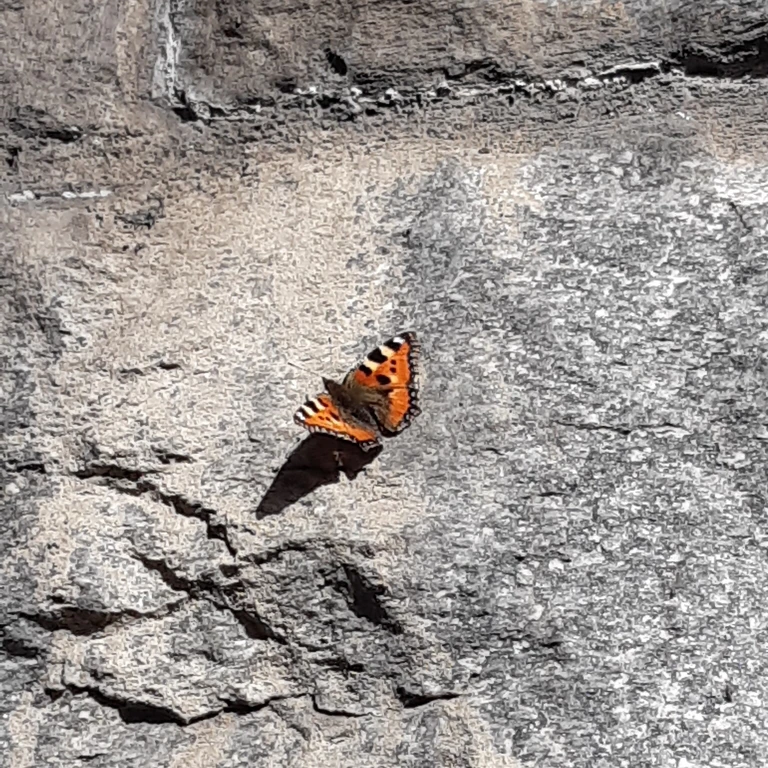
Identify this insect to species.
Aglais urticae
